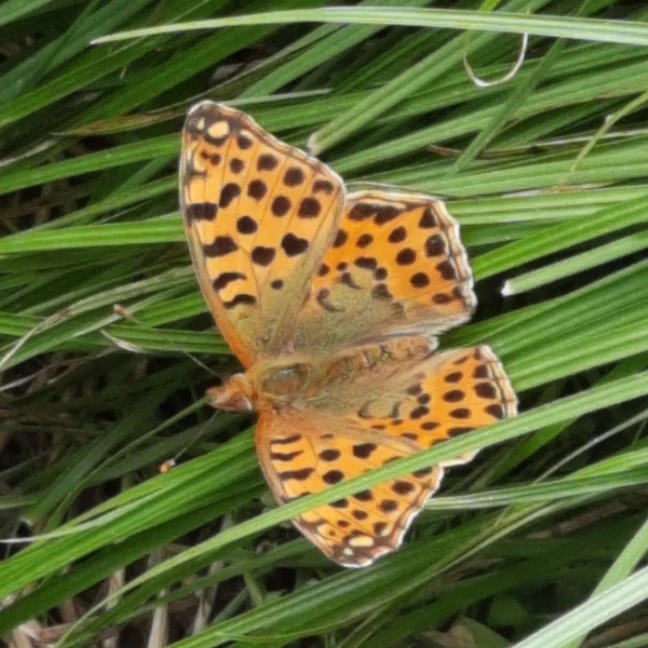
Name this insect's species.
Issoria lathonia
